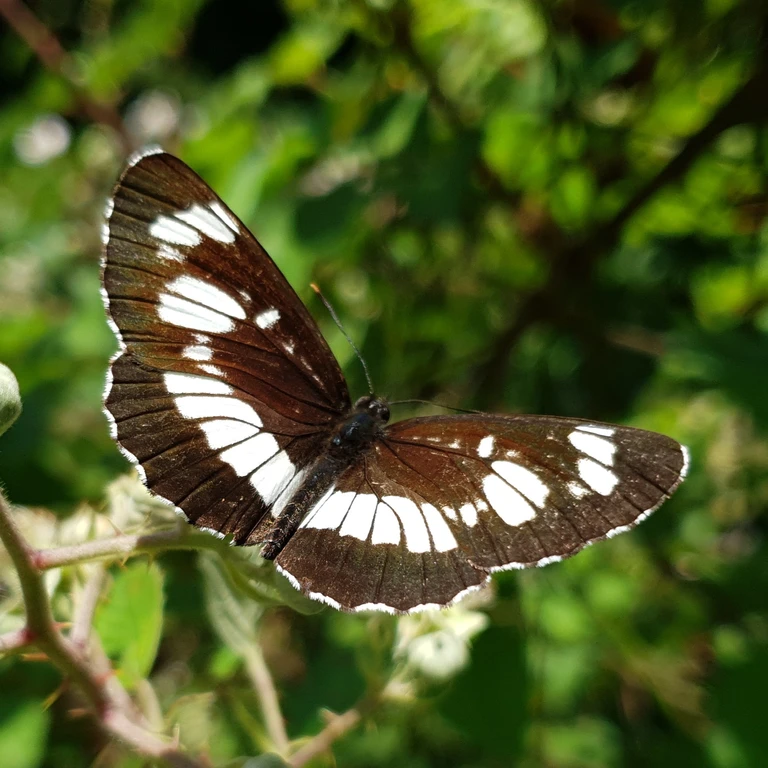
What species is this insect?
Neptis rivularis
